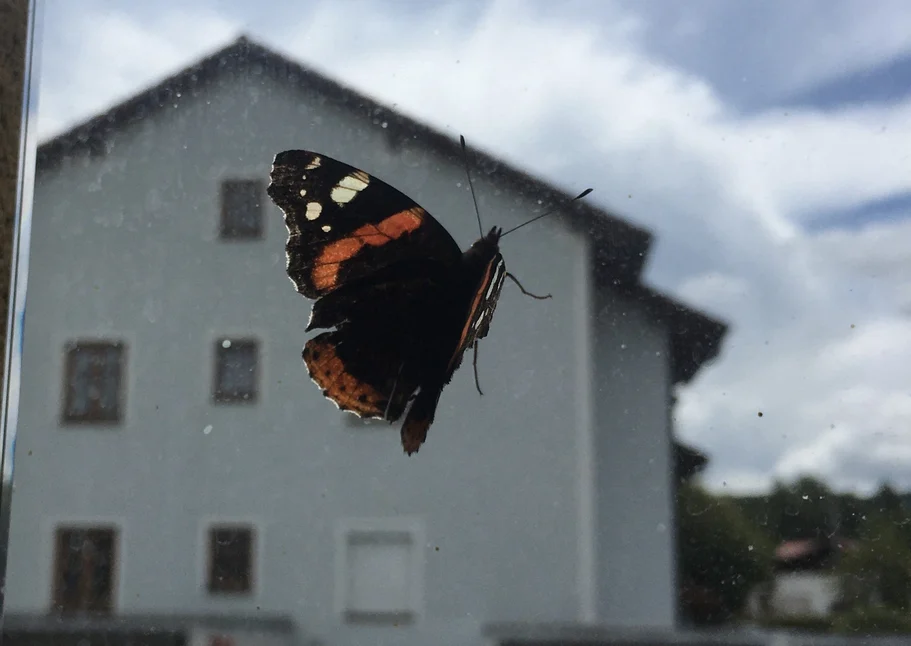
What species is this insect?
Vanessa atalanta
